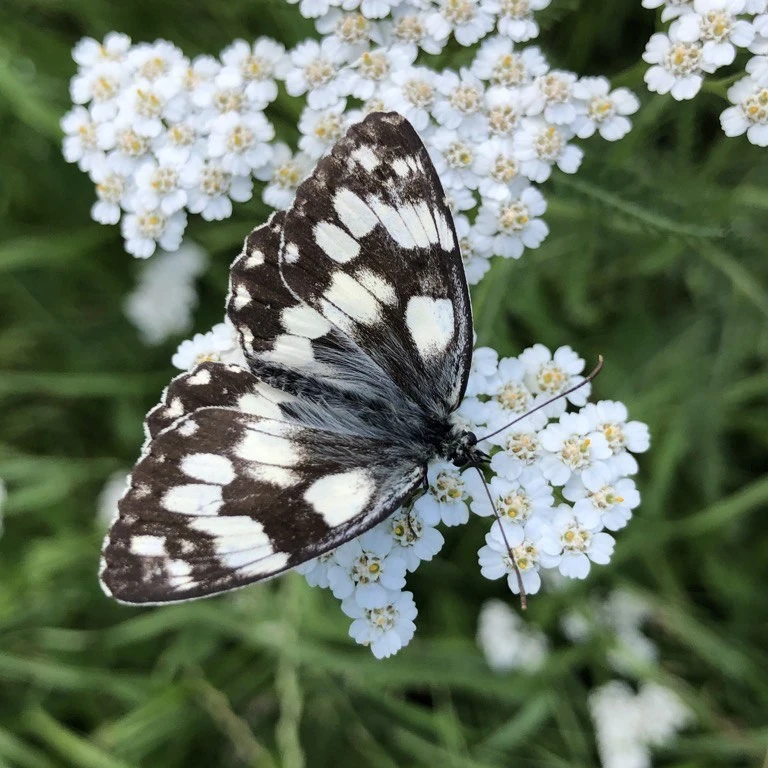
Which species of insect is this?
Melanargia galathea
